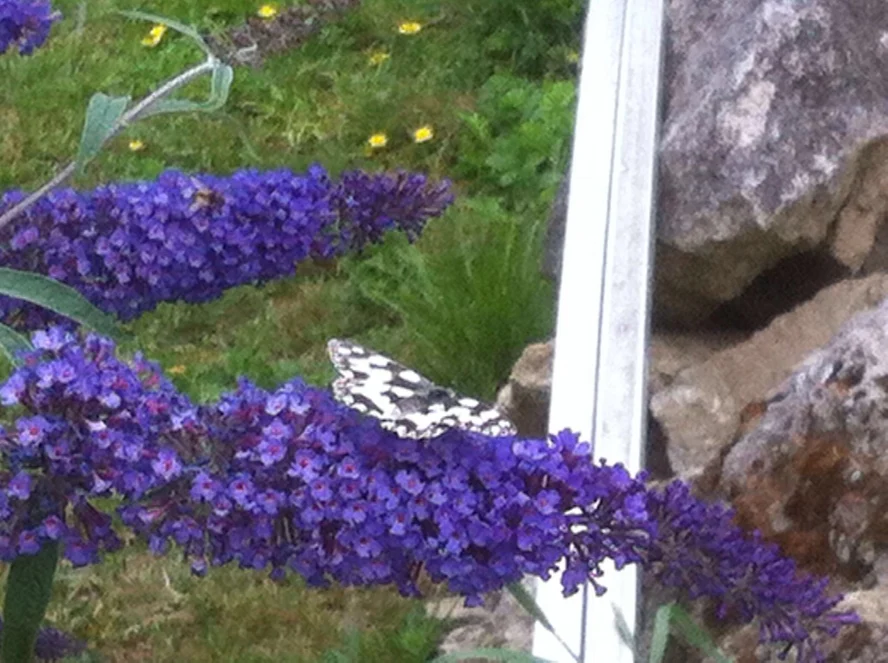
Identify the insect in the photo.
Melanargia galathea
